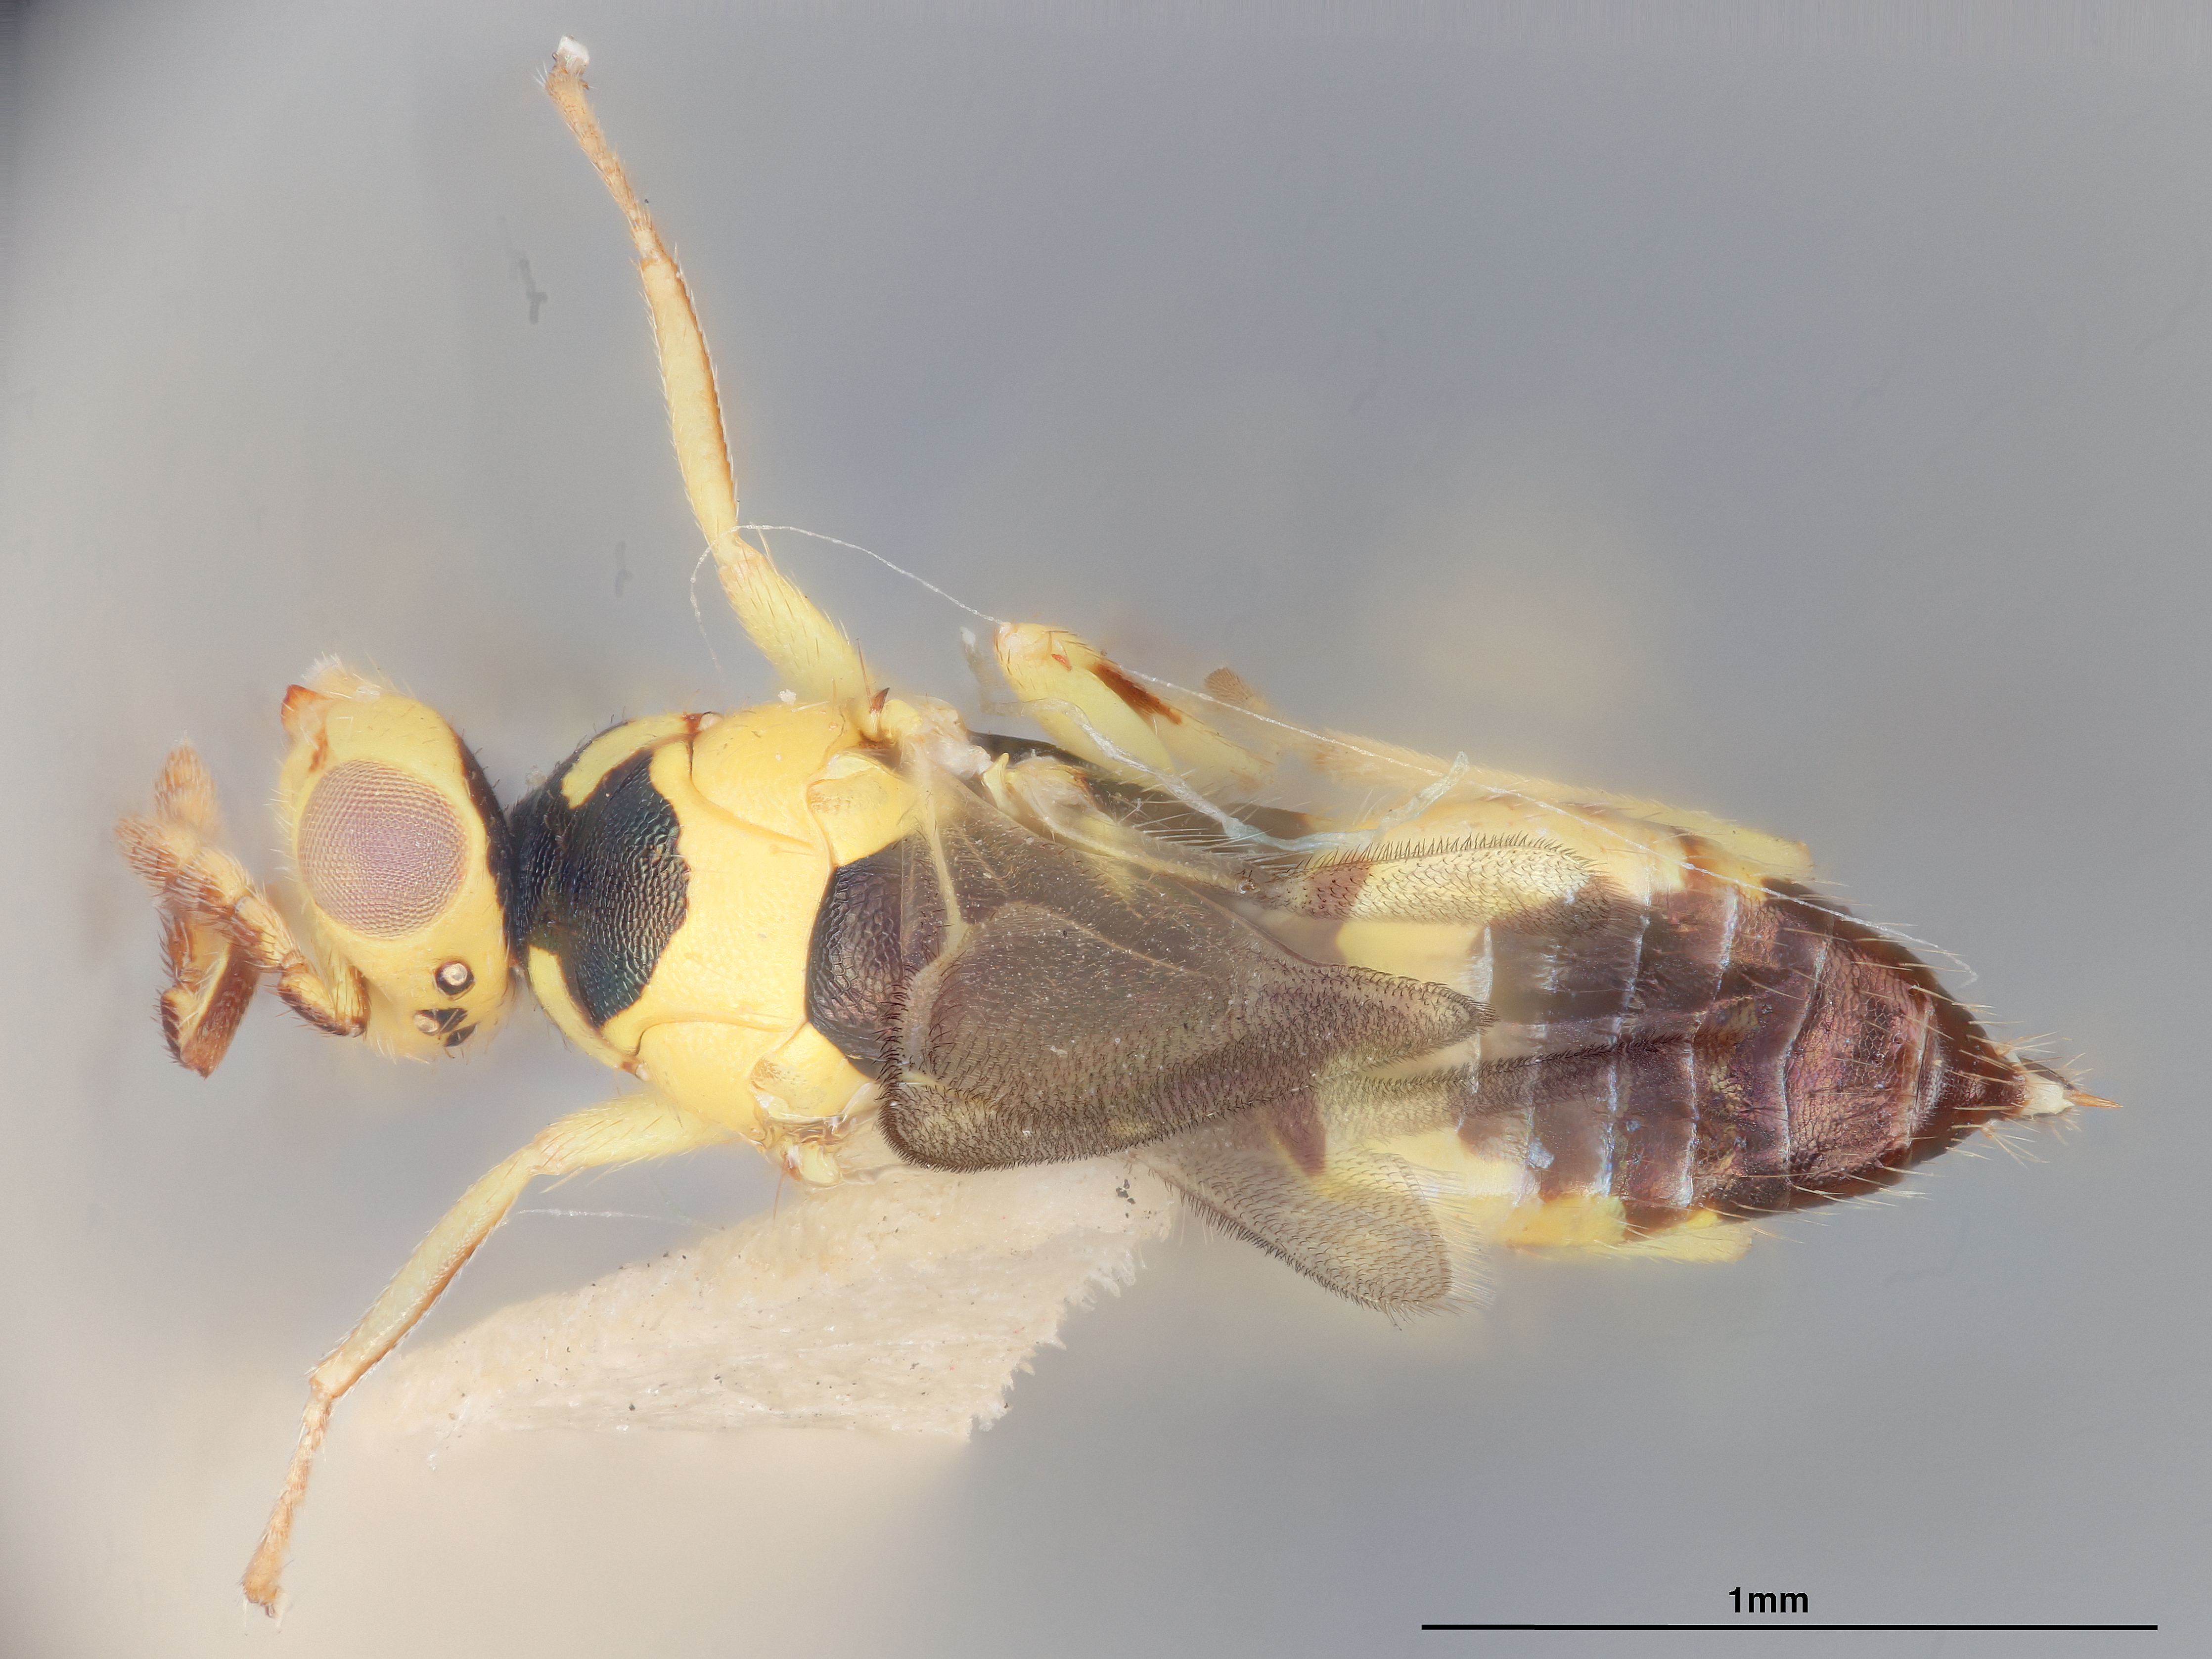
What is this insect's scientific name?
Cirrospilus inimicus
